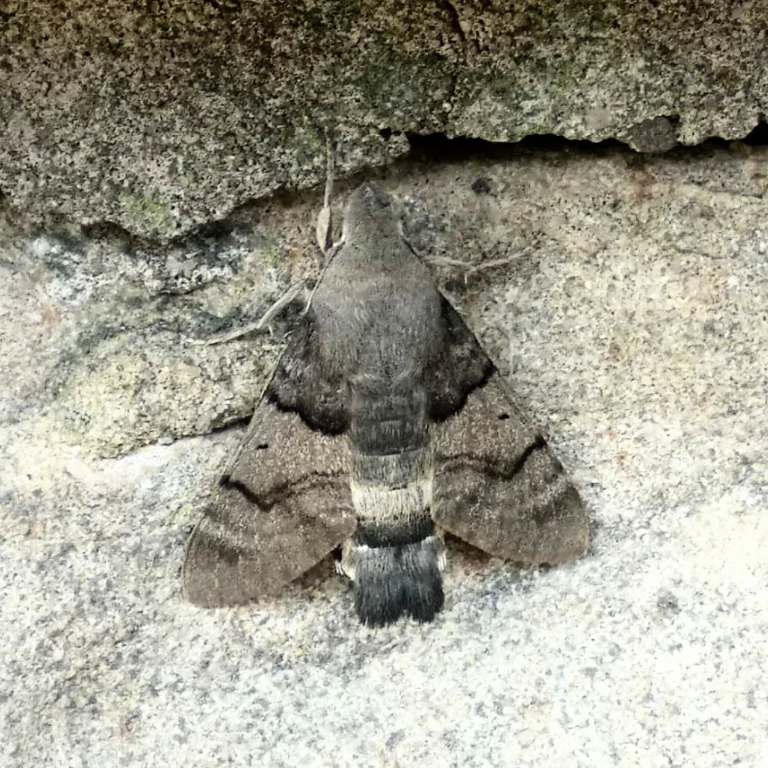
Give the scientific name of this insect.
Macroglossum stellatarum
